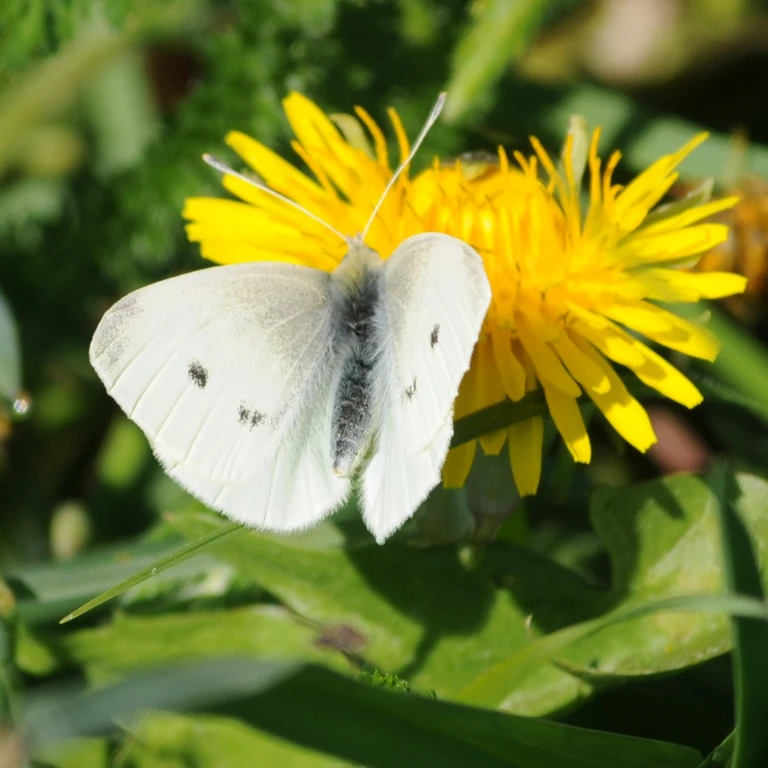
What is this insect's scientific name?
Pieris rapae
